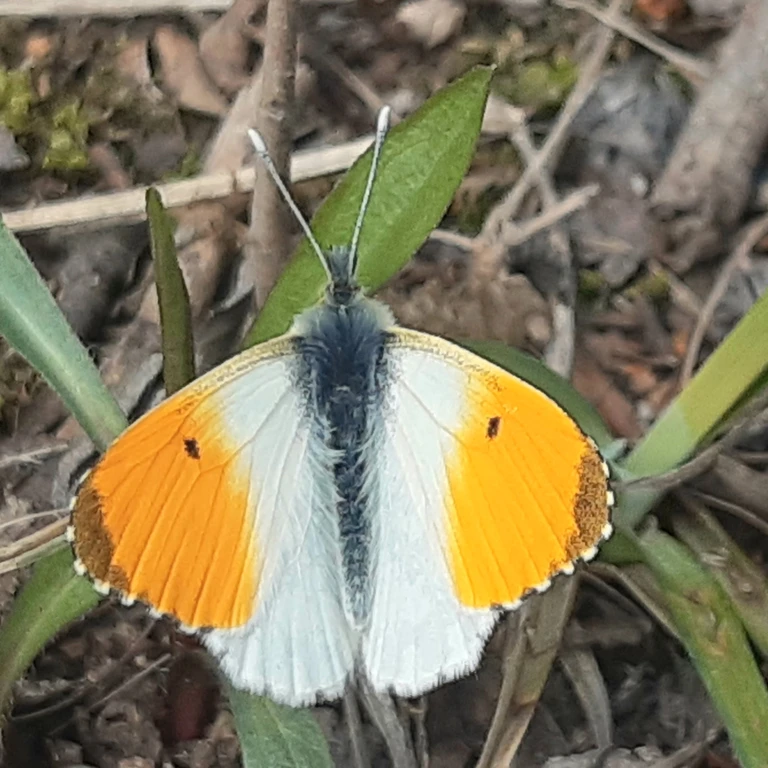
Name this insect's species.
Anthocharis cardamines
